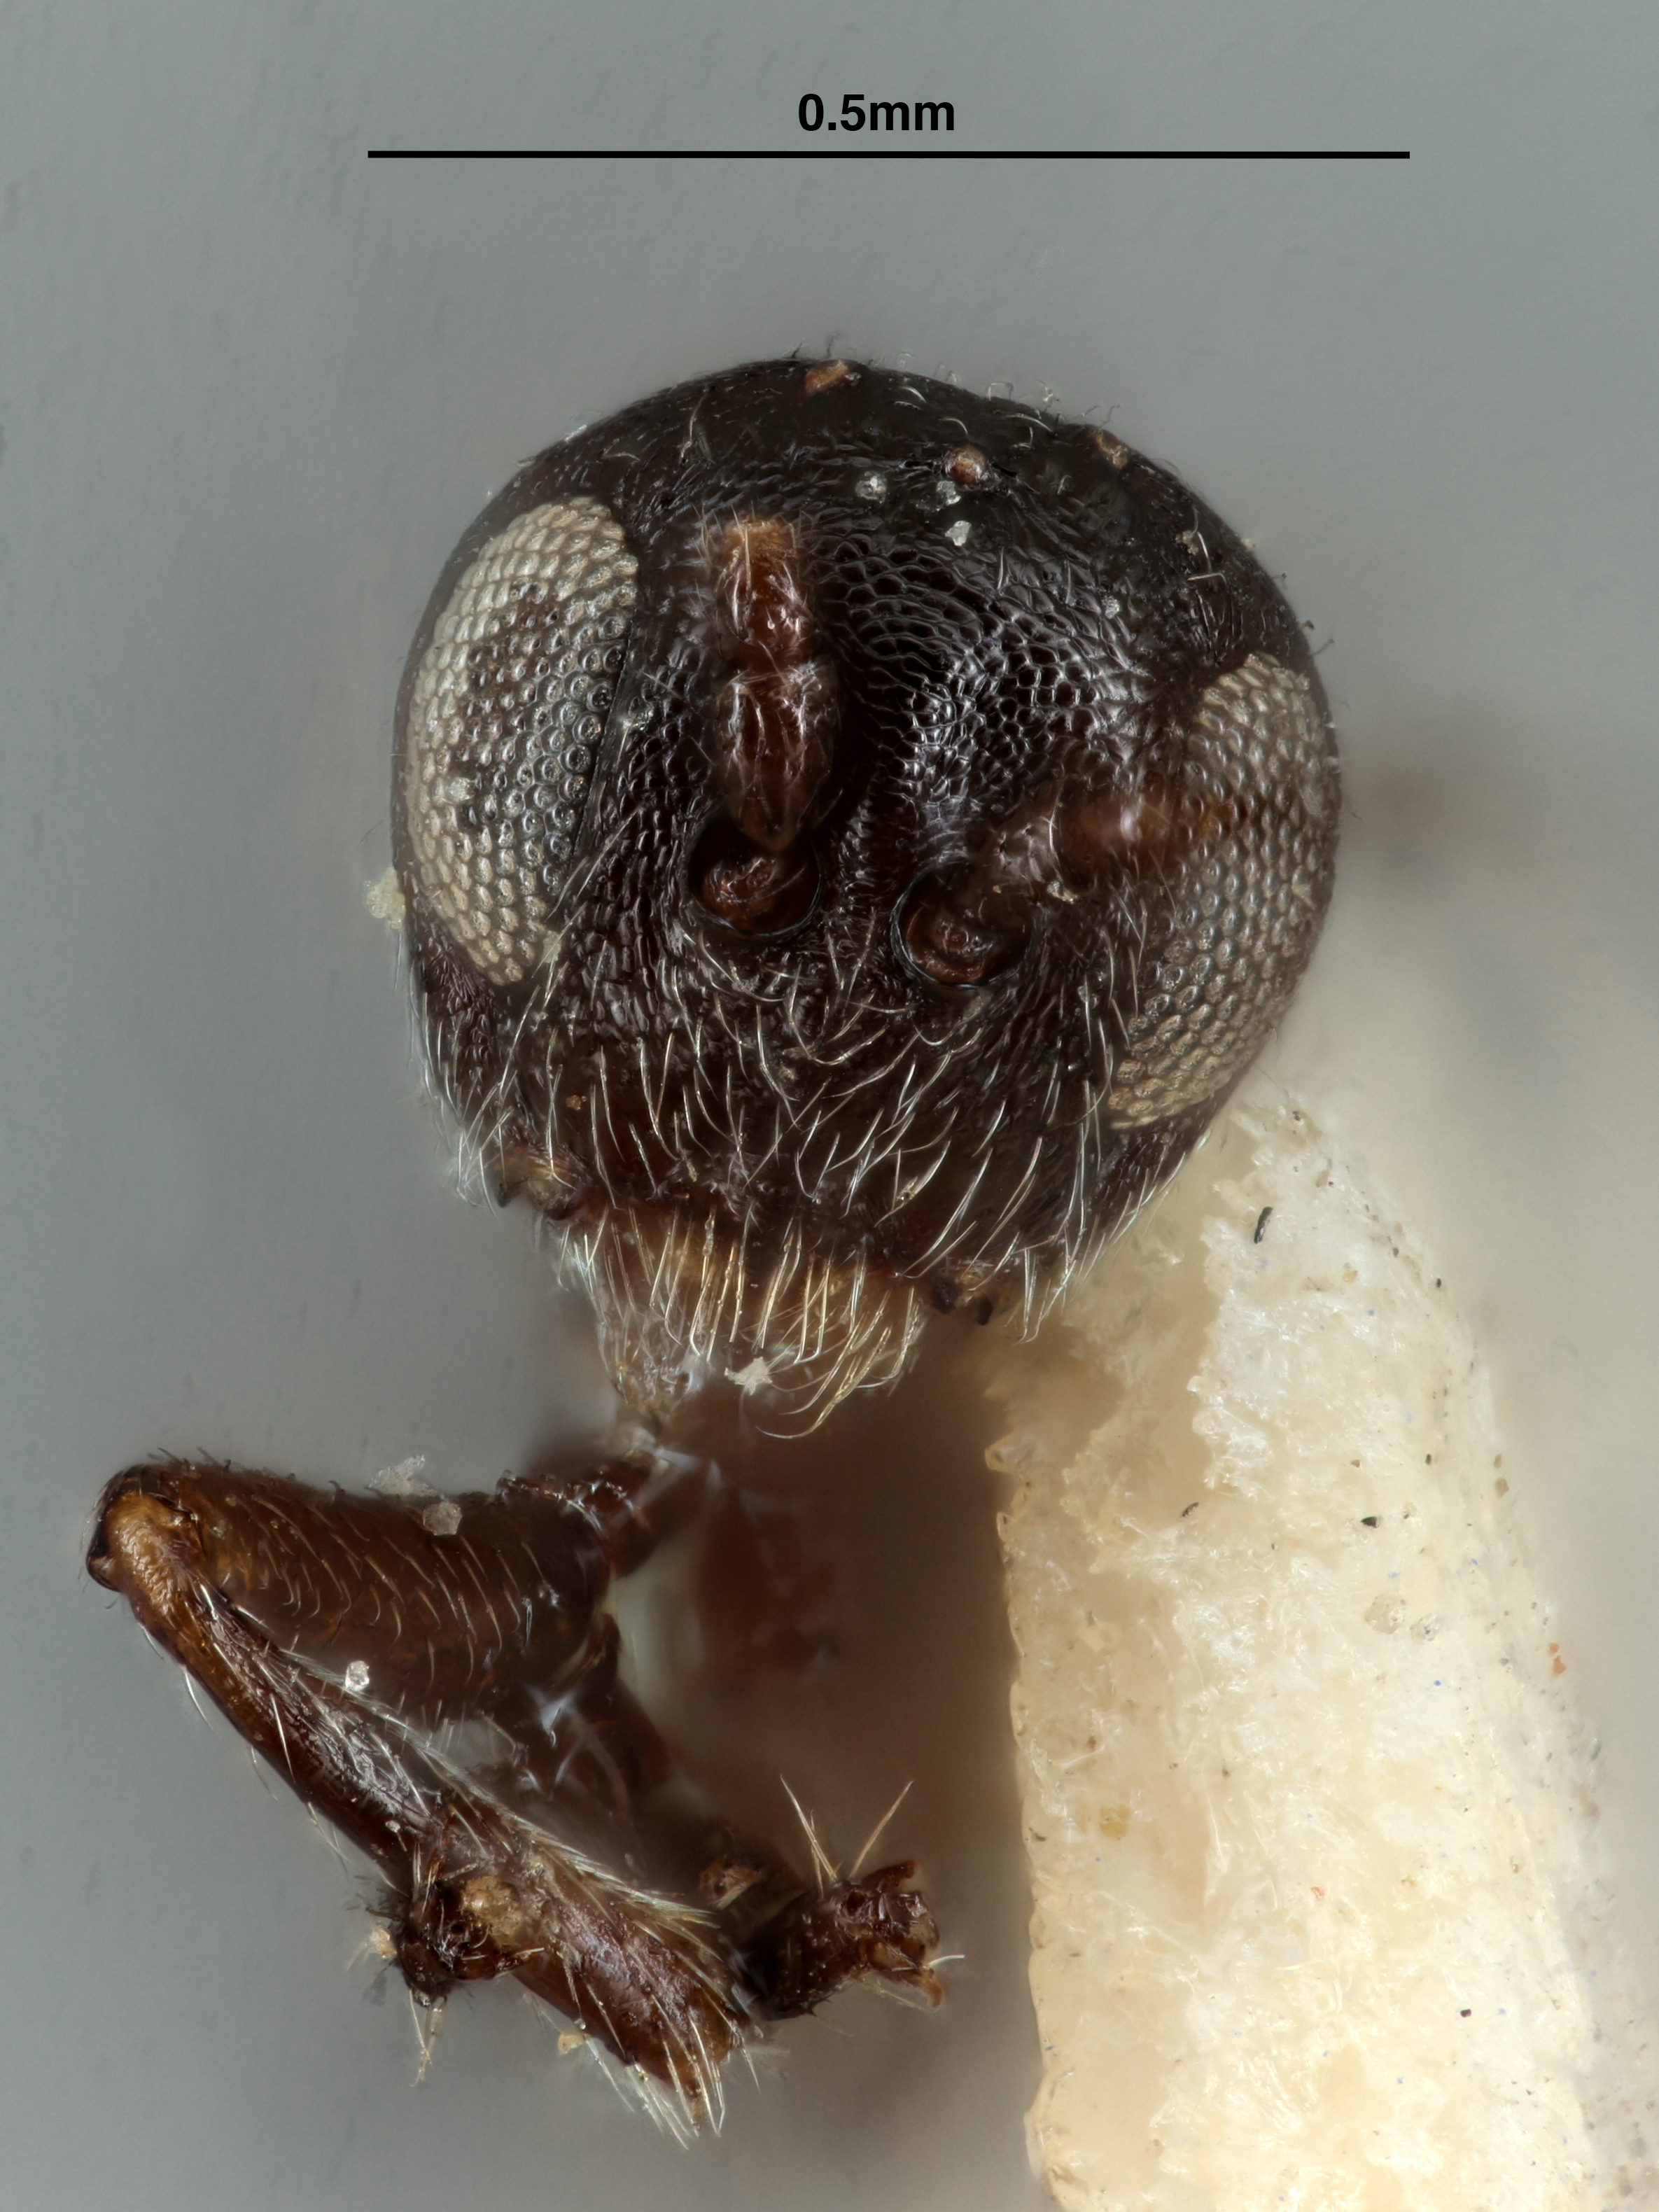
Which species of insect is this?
Phylloteras sigma
